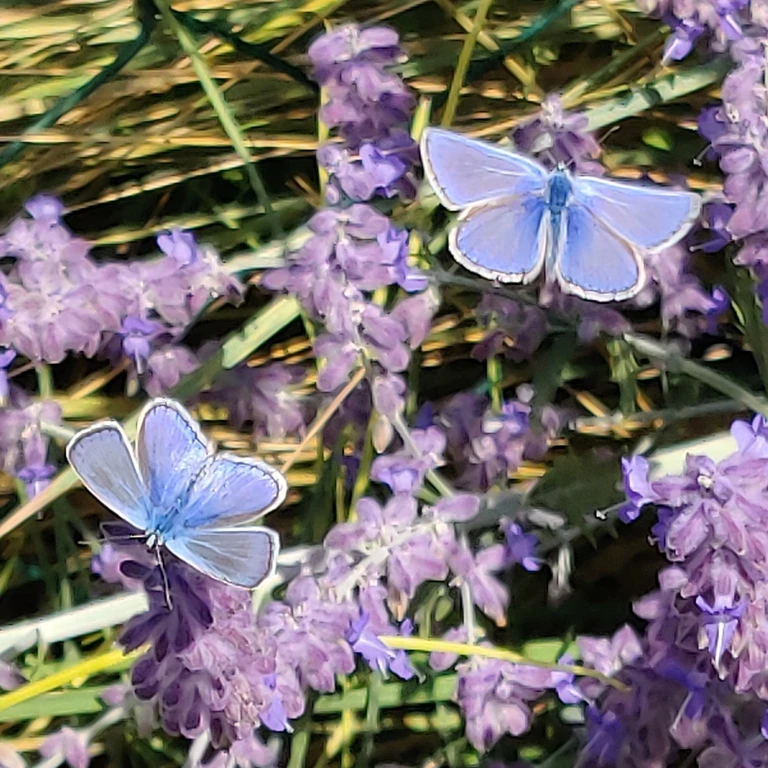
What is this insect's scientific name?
Polyommatus icarus
